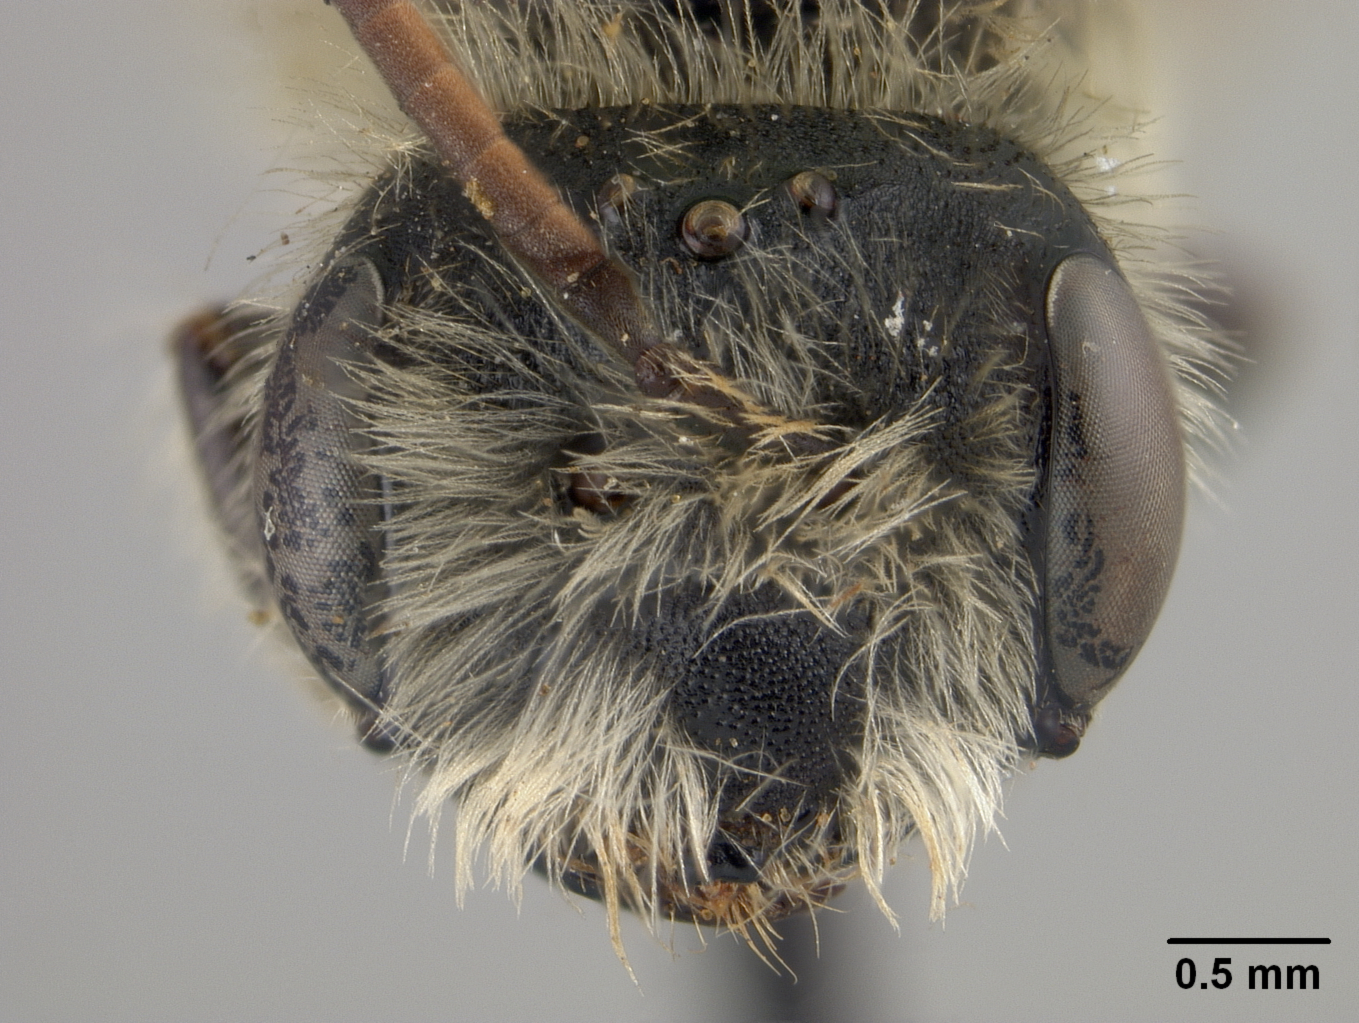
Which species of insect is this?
Andrena subaustraliformis
